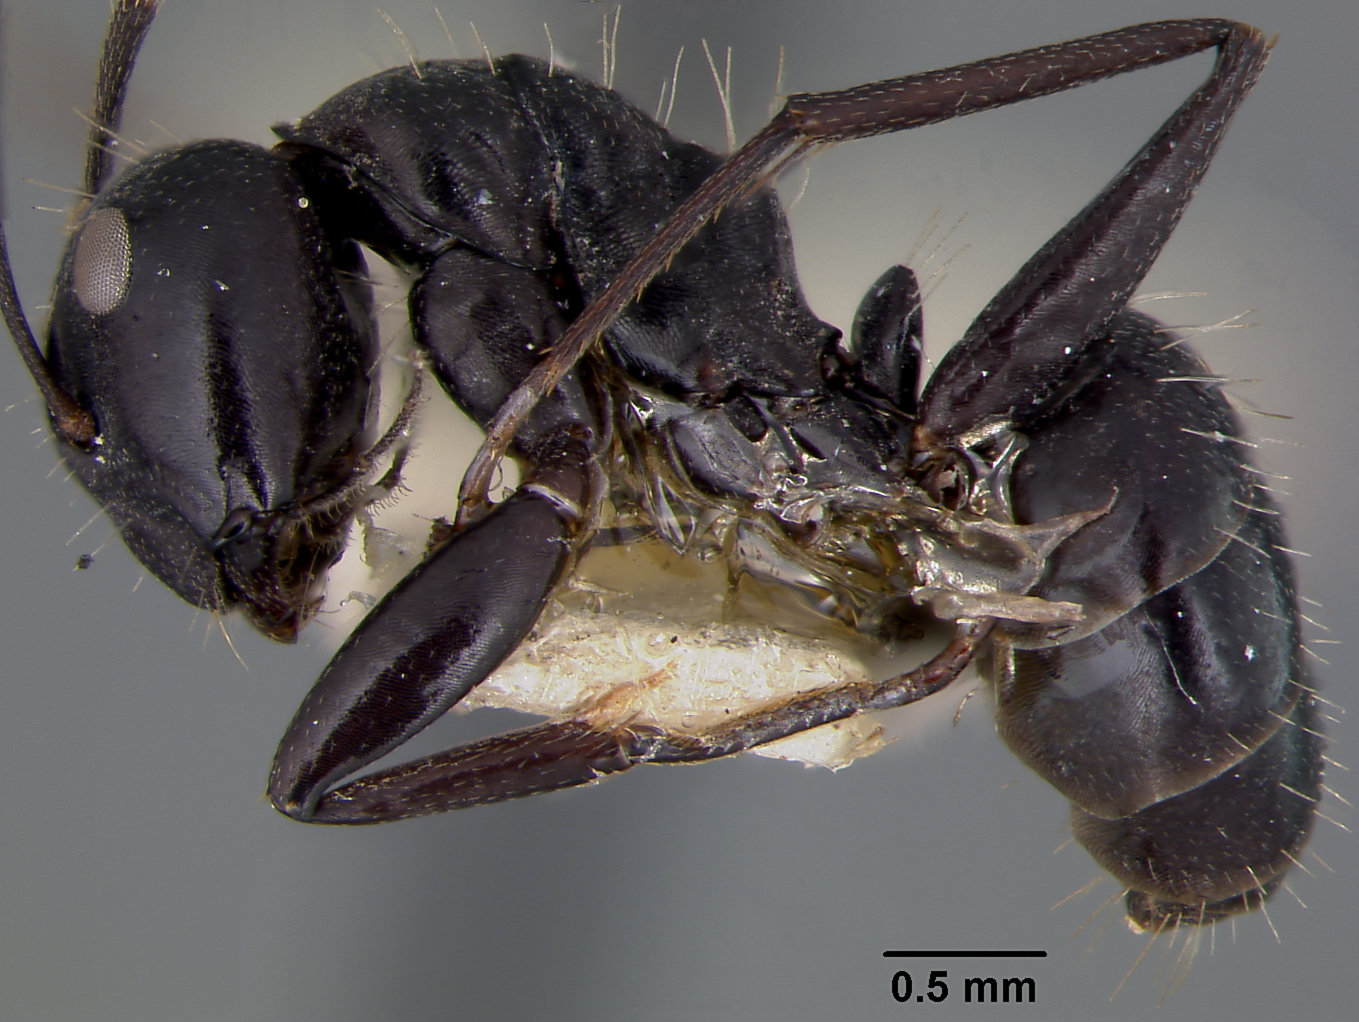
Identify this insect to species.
Camponotus vividus
